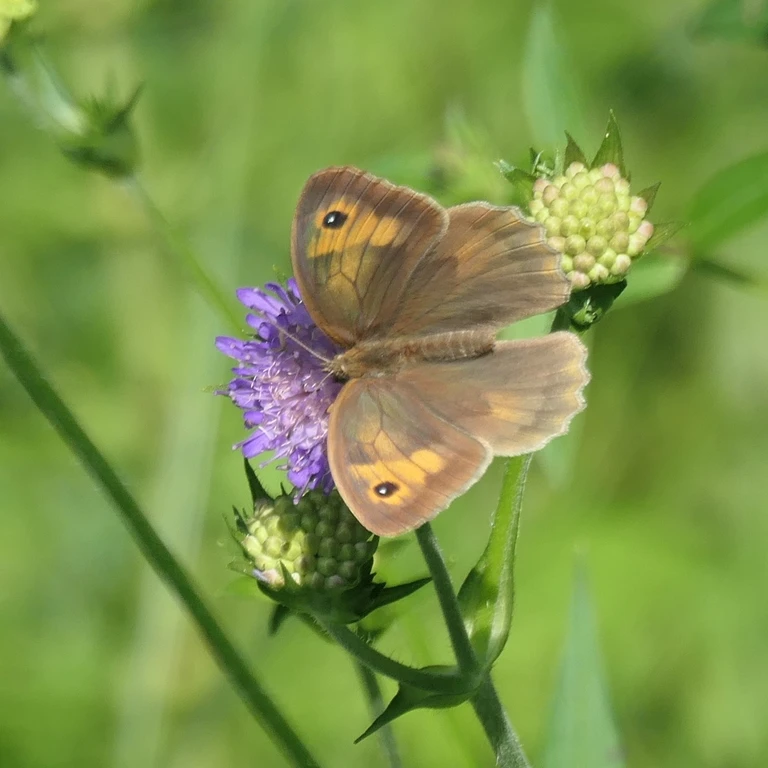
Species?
Maniola jurtina
